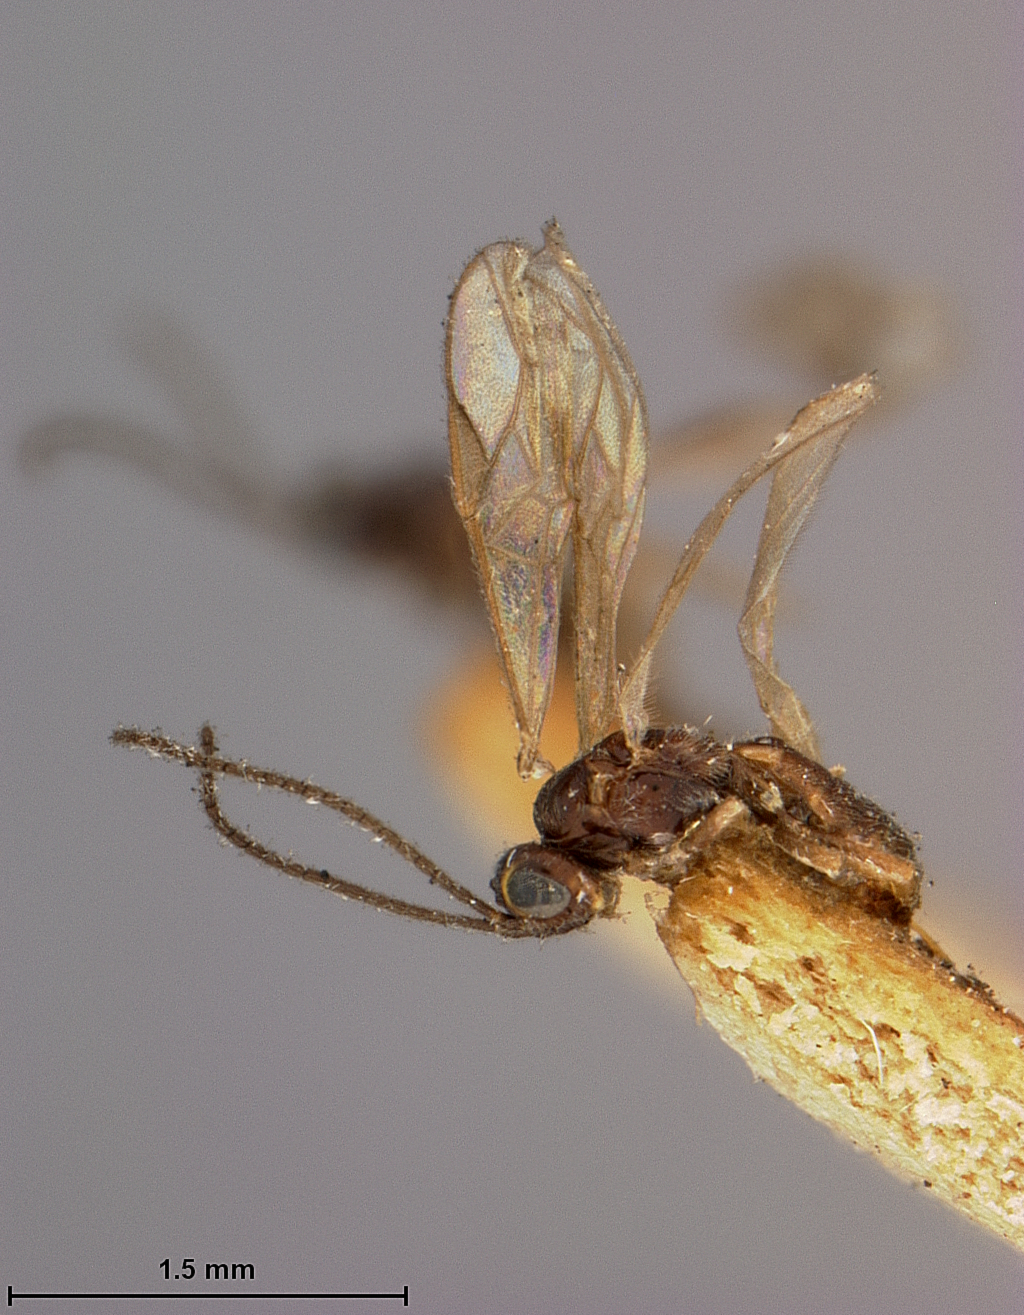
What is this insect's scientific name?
Bracon junci
